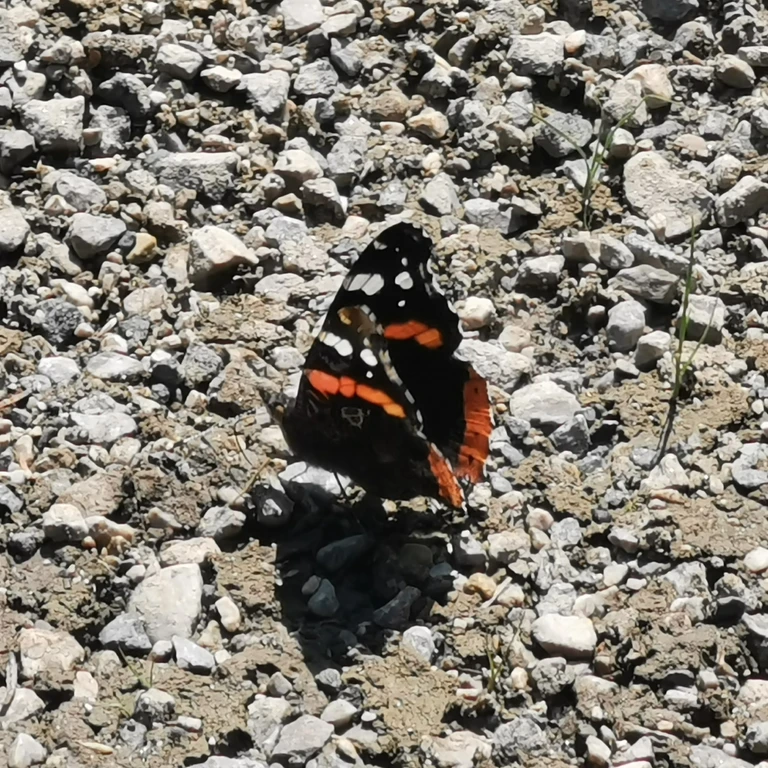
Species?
Vanessa atalanta
